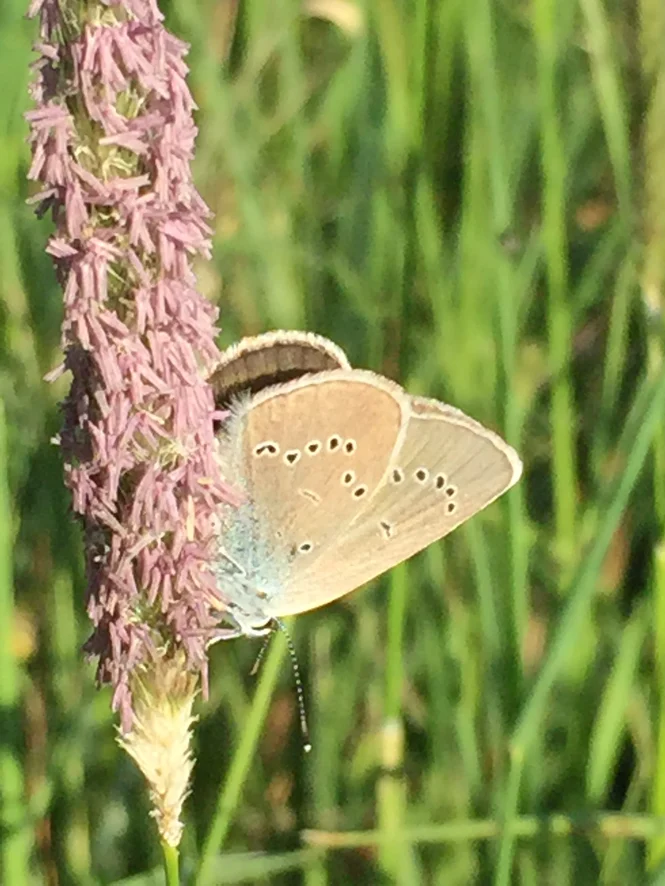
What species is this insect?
Cyaniris semiargus
